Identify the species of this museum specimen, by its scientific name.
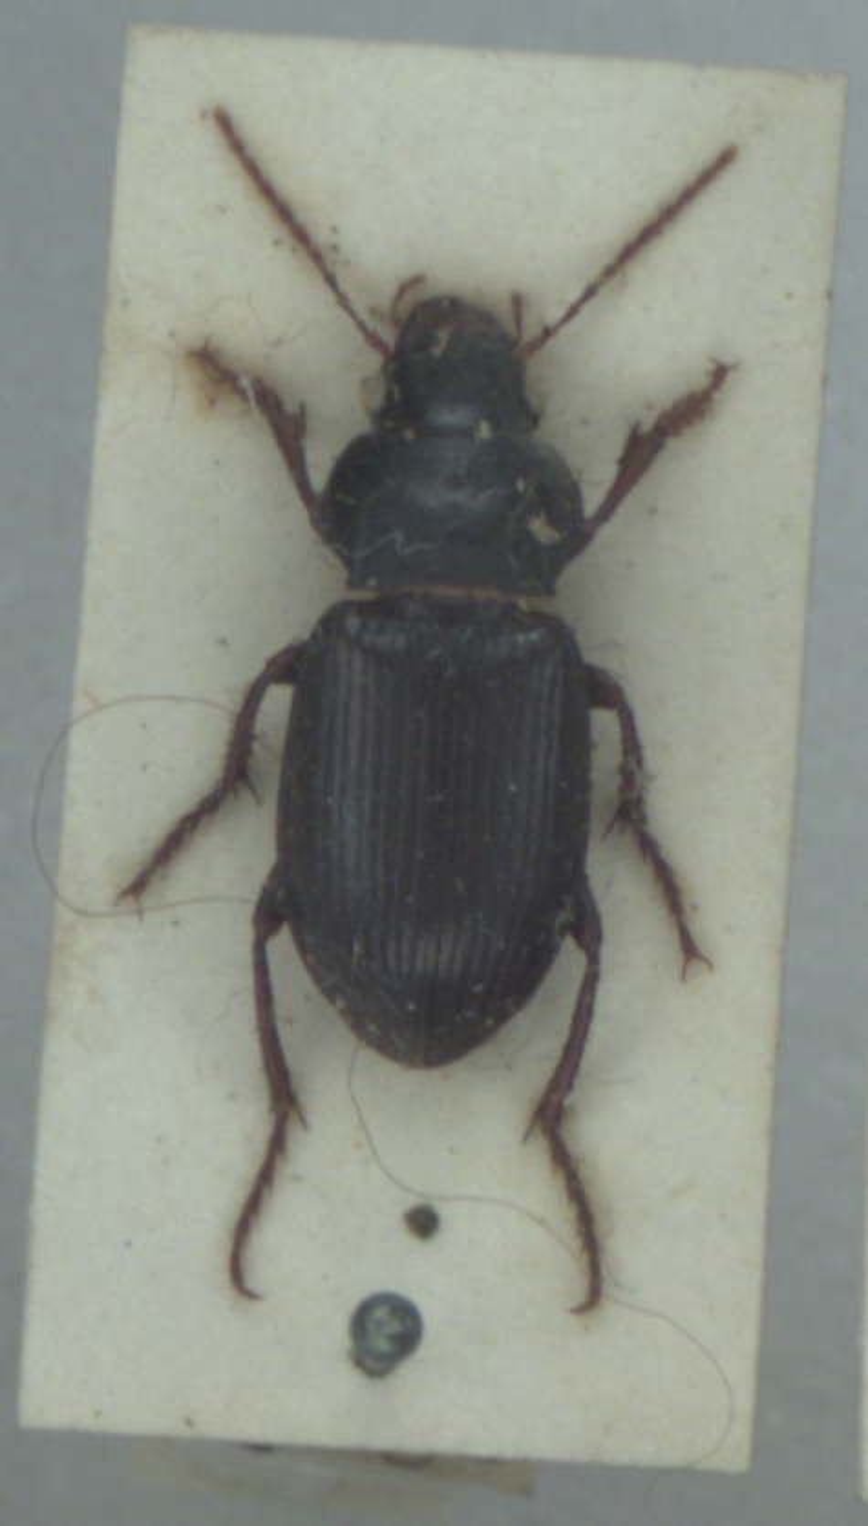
Amara aulica
